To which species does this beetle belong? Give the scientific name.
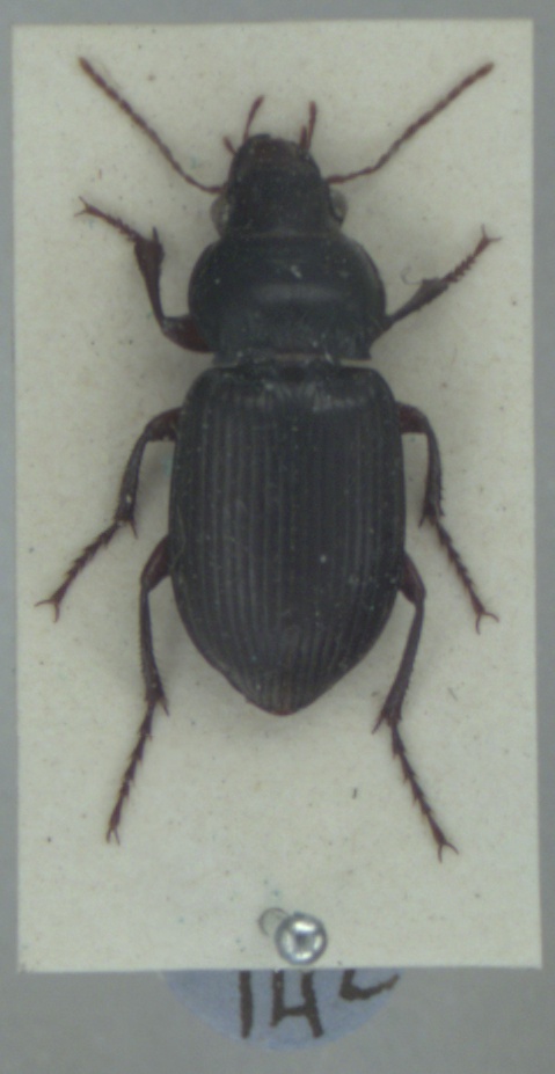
Amara aulica
